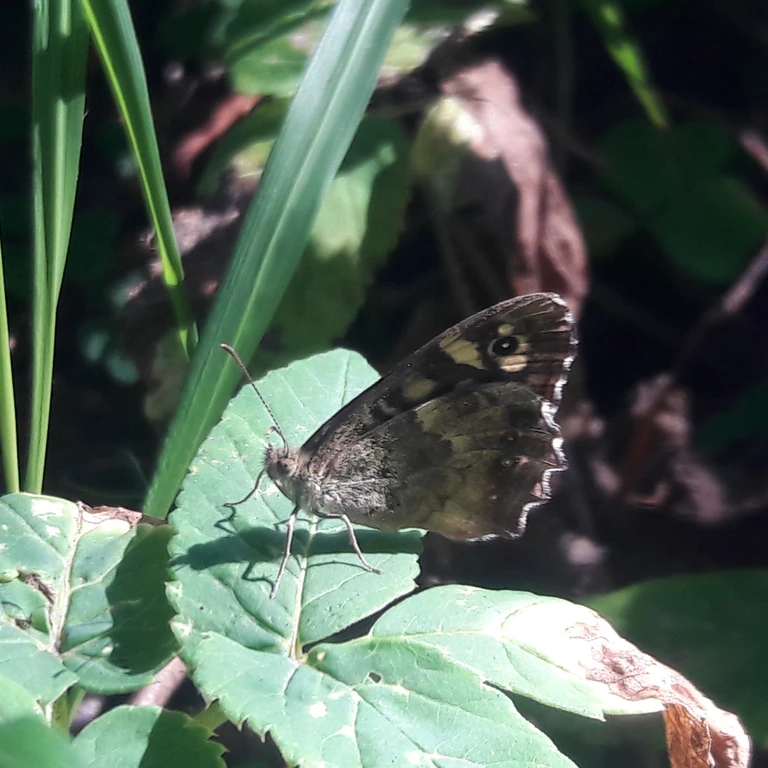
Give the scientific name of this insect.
Pararge aegeria
